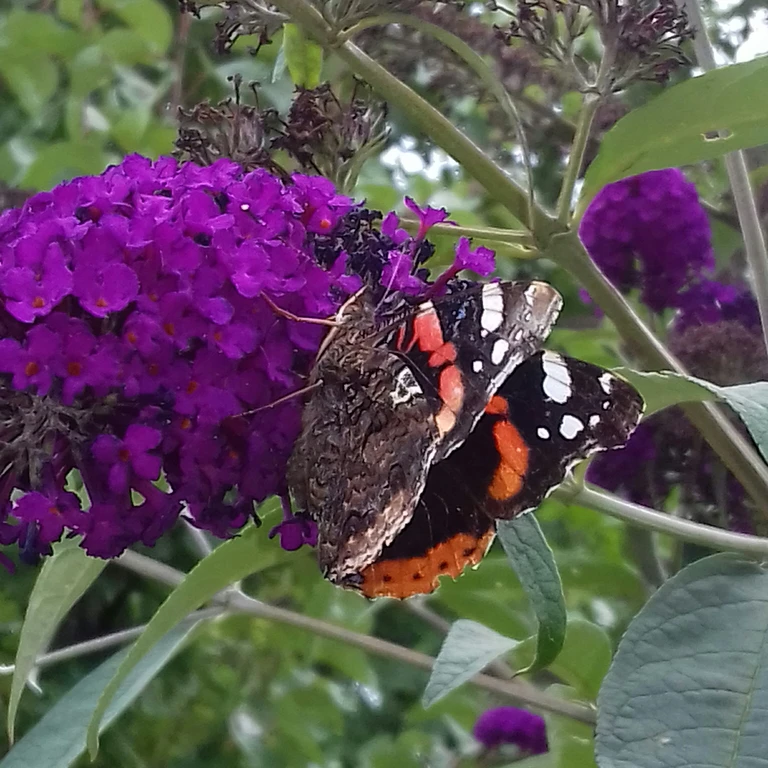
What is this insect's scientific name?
Vanessa atalanta
